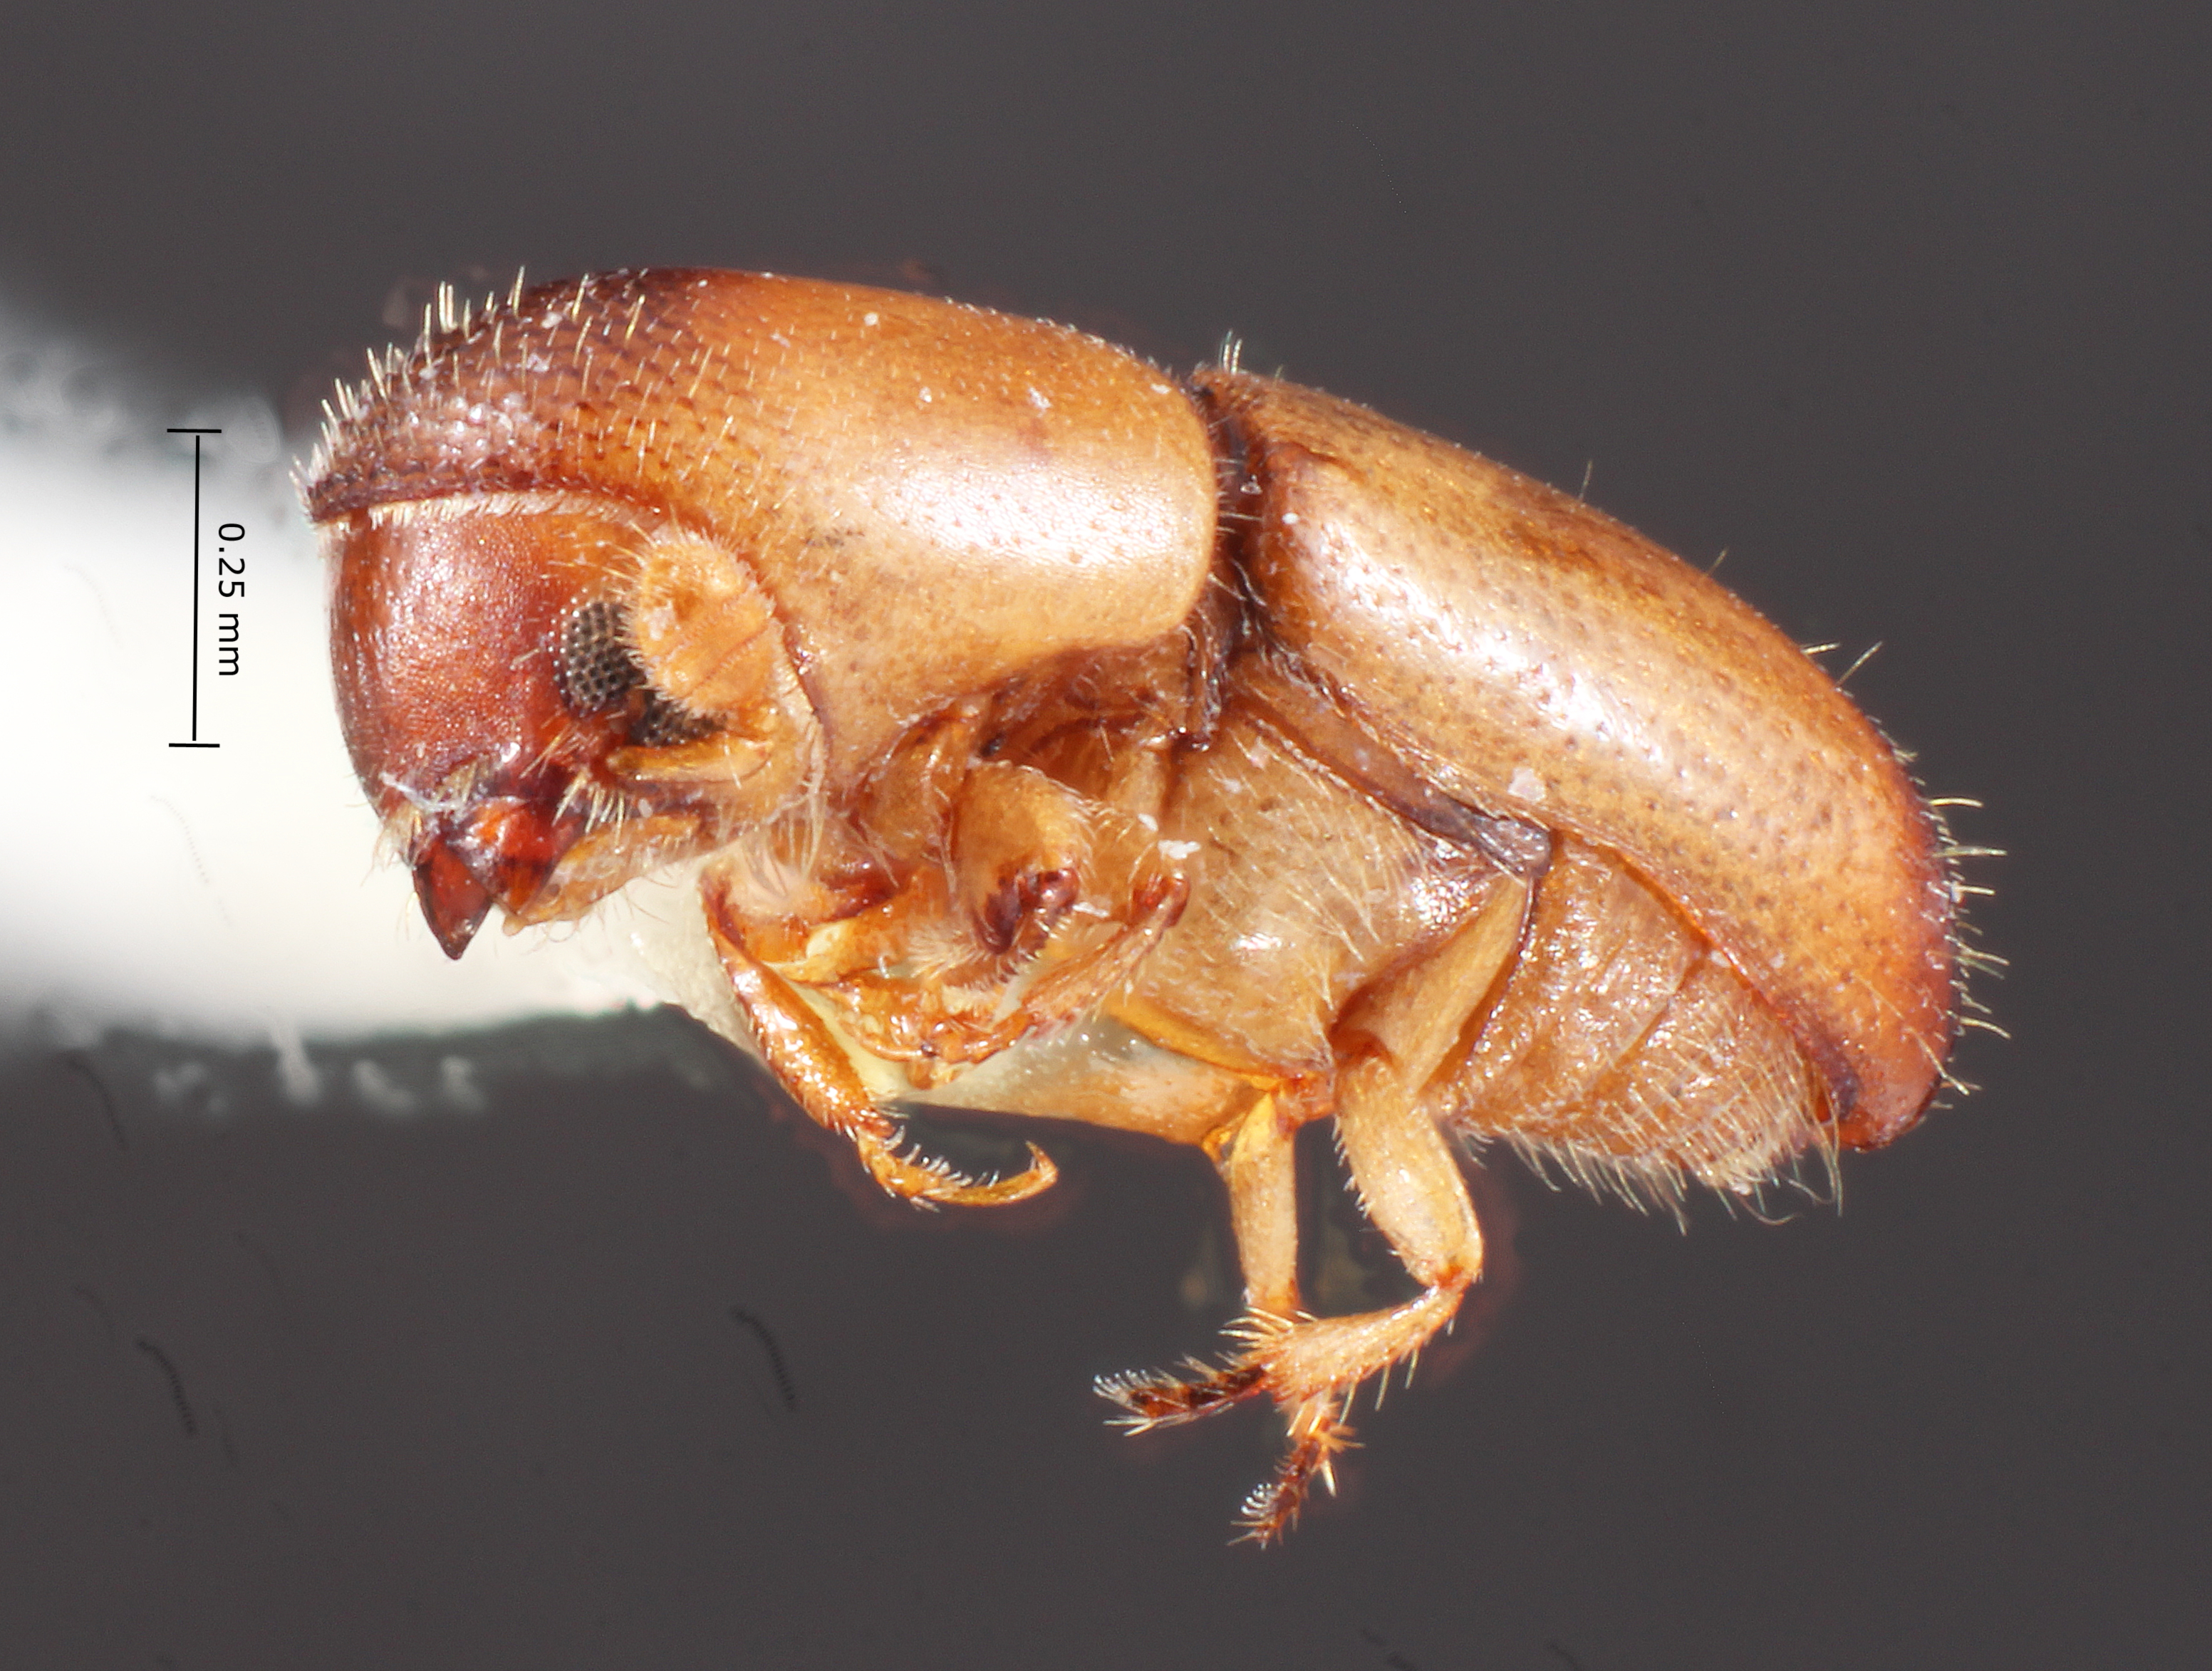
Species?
Monarthrum insidiosum
